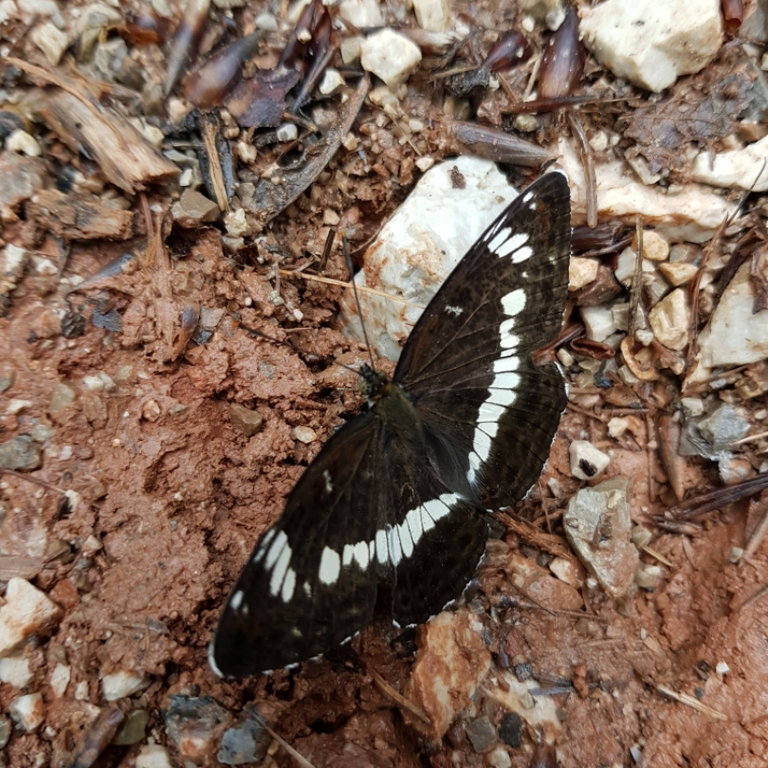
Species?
Limenitis camilla (also Ladoga camilla)
